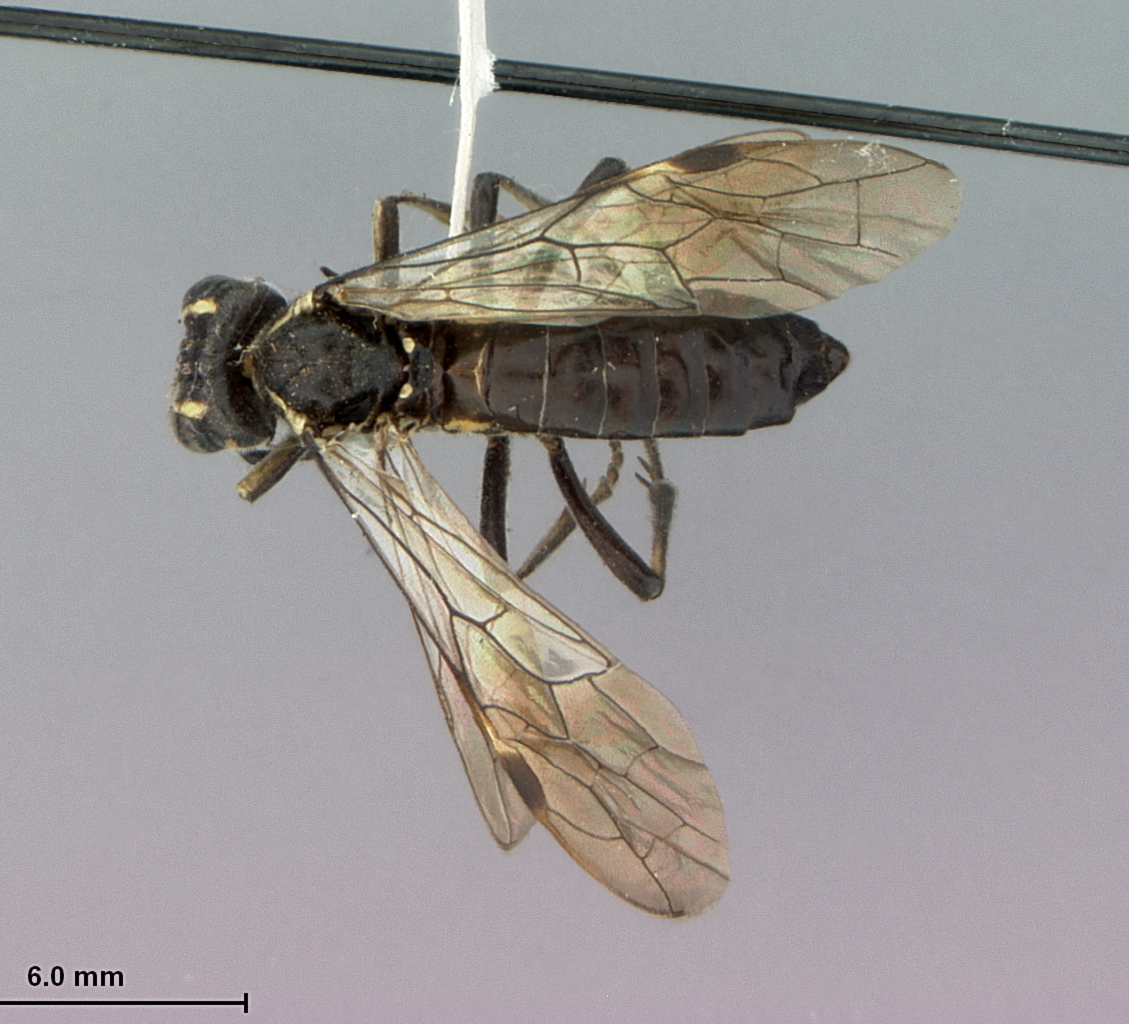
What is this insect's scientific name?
Tenthredella carolina
